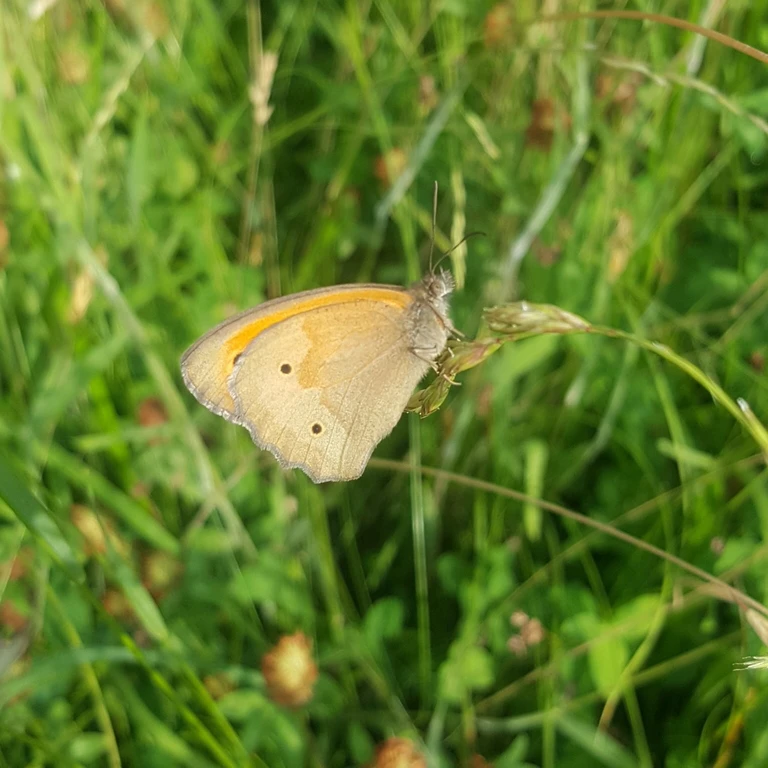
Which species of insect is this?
Maniola jurtina
